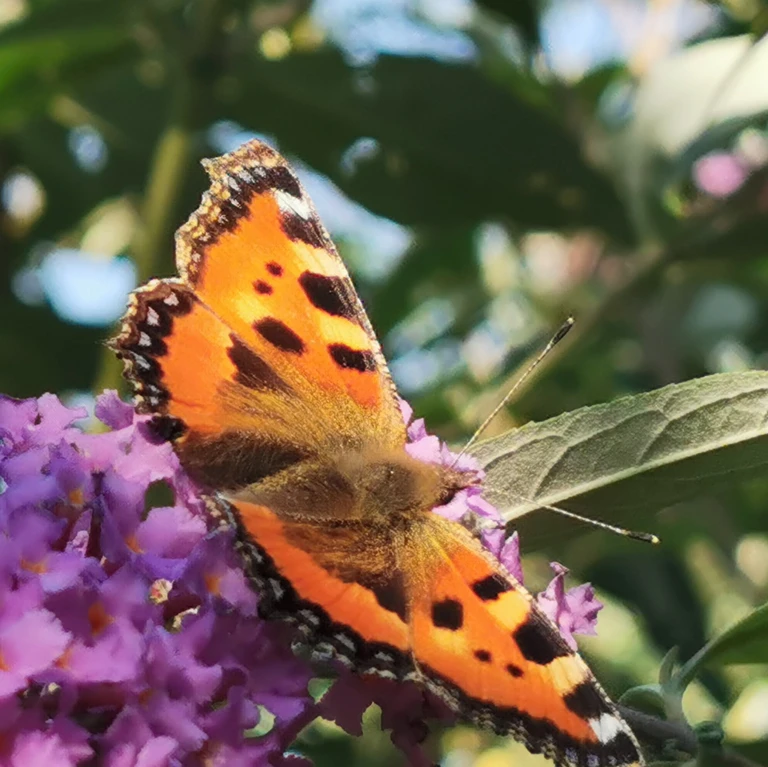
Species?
Aglais urticae
